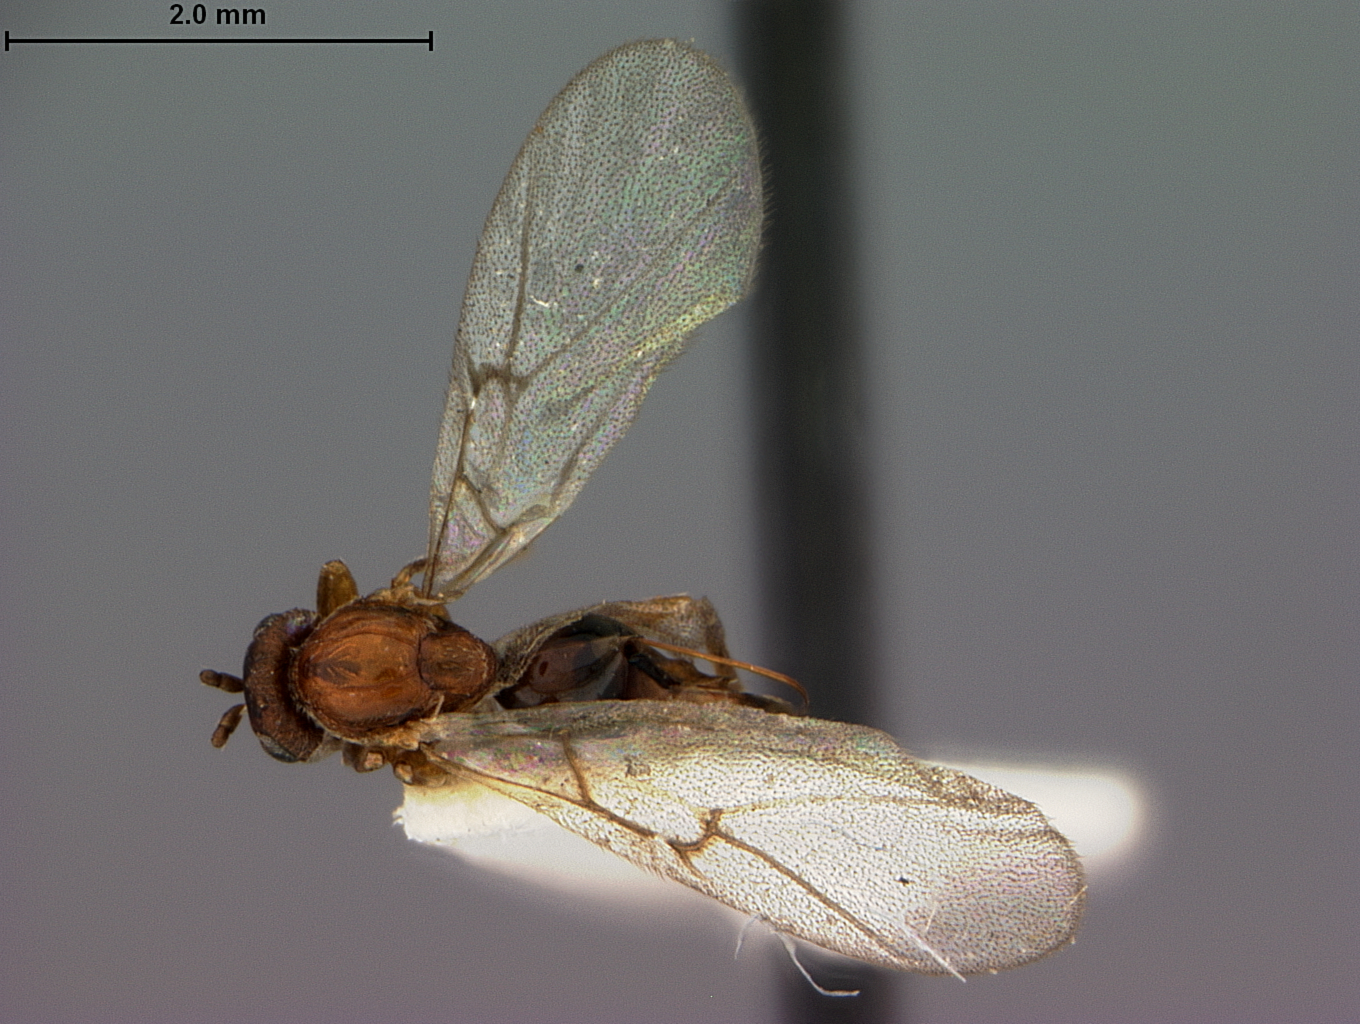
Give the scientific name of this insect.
Dryocosmus grumatus
